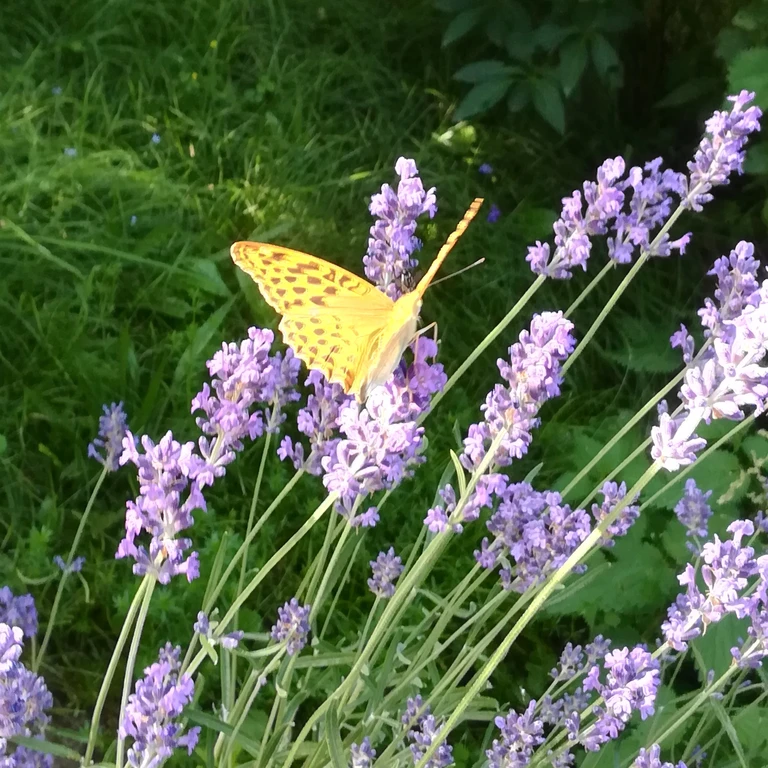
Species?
Argynnis paphia
